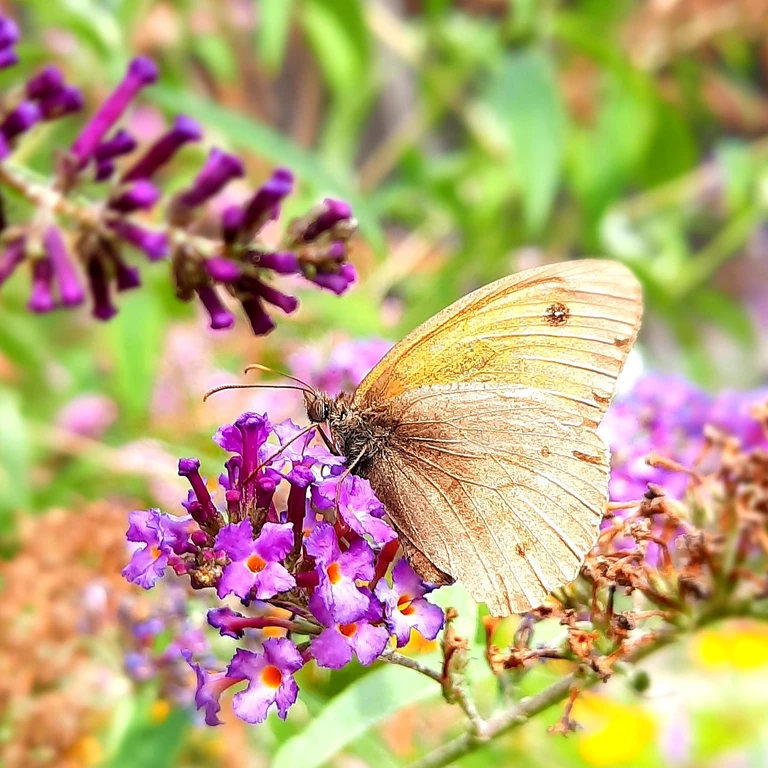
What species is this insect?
Maniola jurtina
